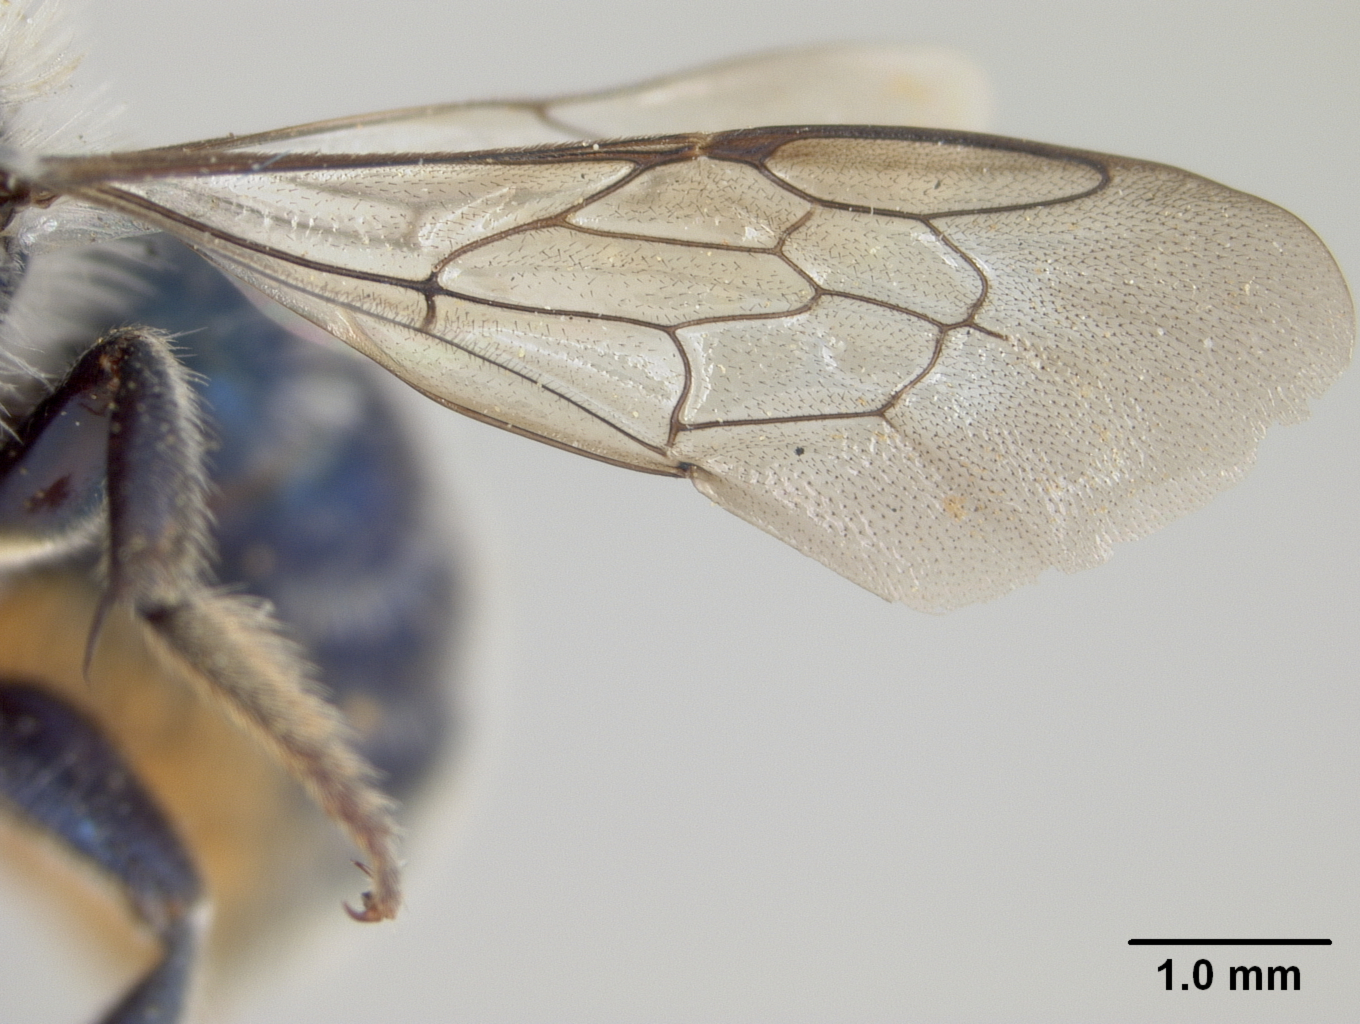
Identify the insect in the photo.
Osmia hesperella
